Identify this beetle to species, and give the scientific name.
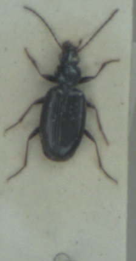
Bembidion atrocaeruleum
